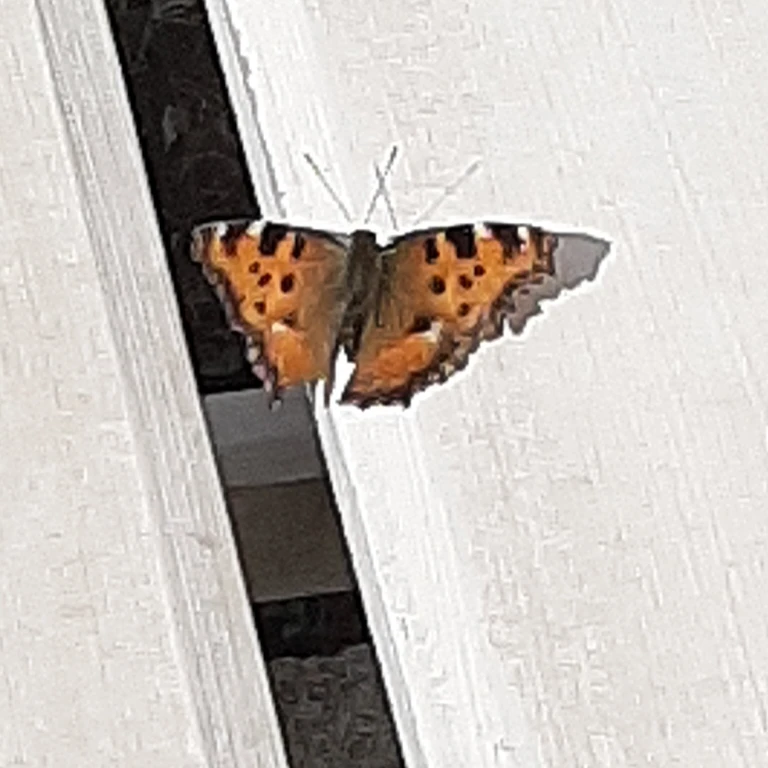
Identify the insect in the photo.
Nymphalis polychloros
